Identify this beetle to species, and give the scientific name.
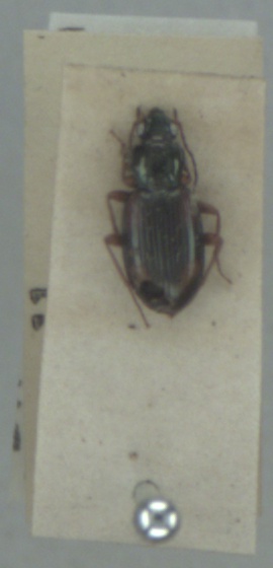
Bembidion tetracolum
